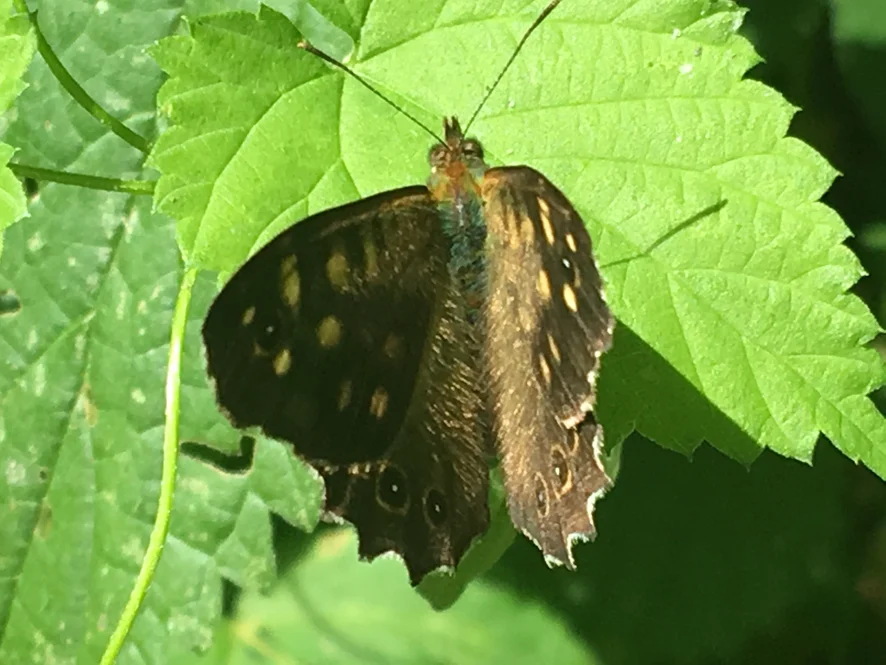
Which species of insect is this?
Pararge aegeria
